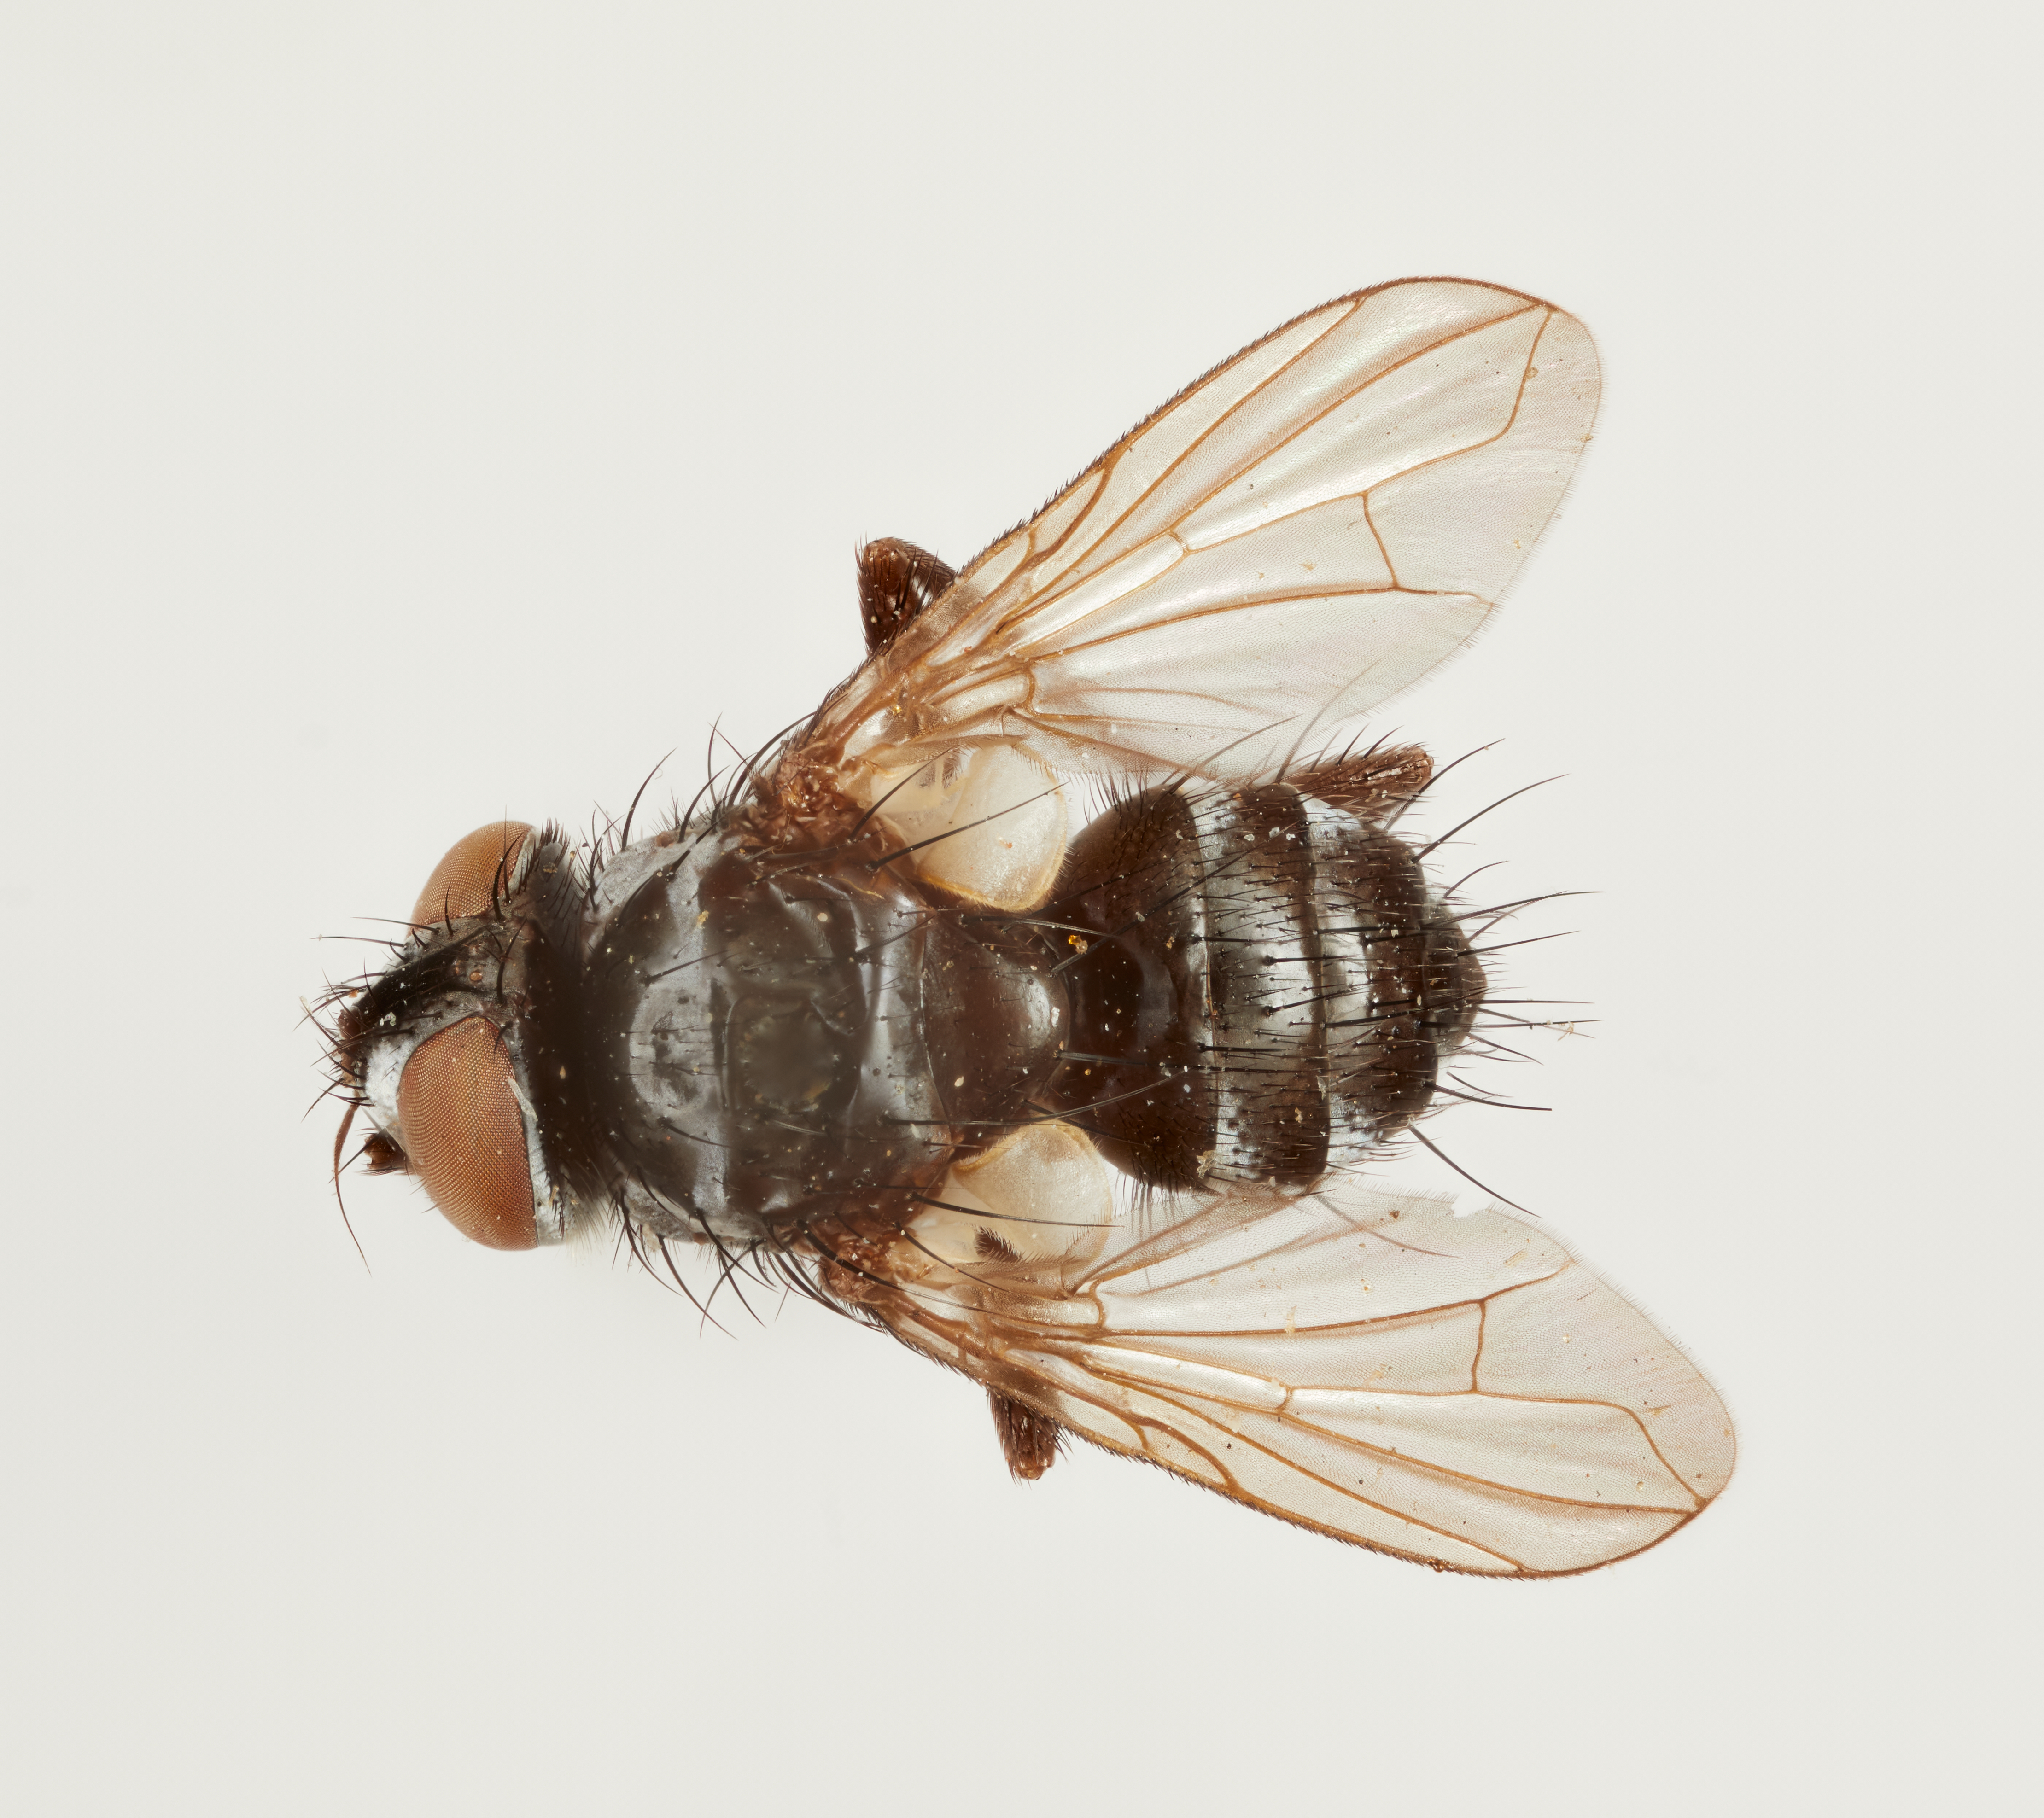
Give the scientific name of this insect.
Torynotachina quinteri
